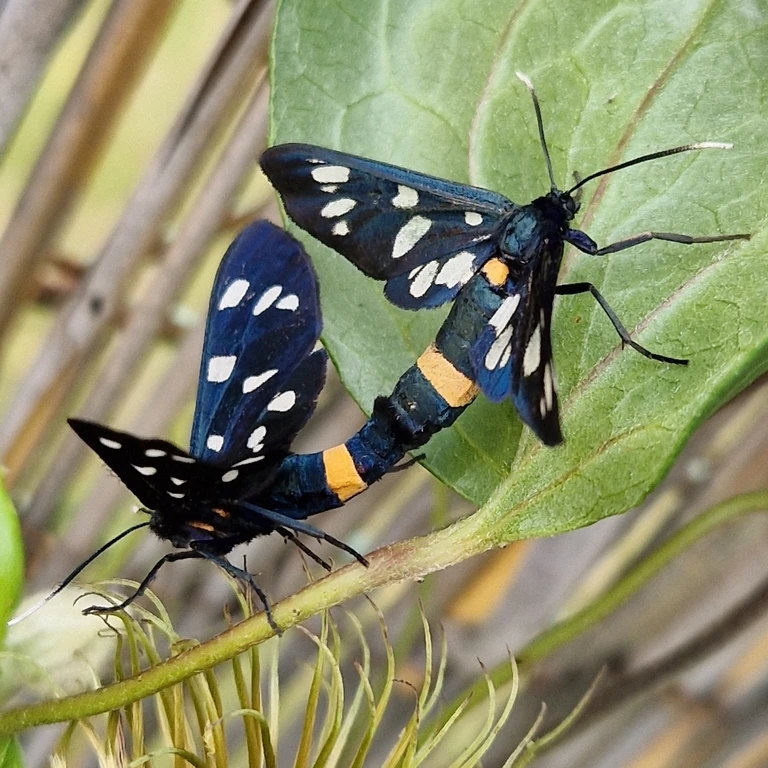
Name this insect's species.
Amata phegea
